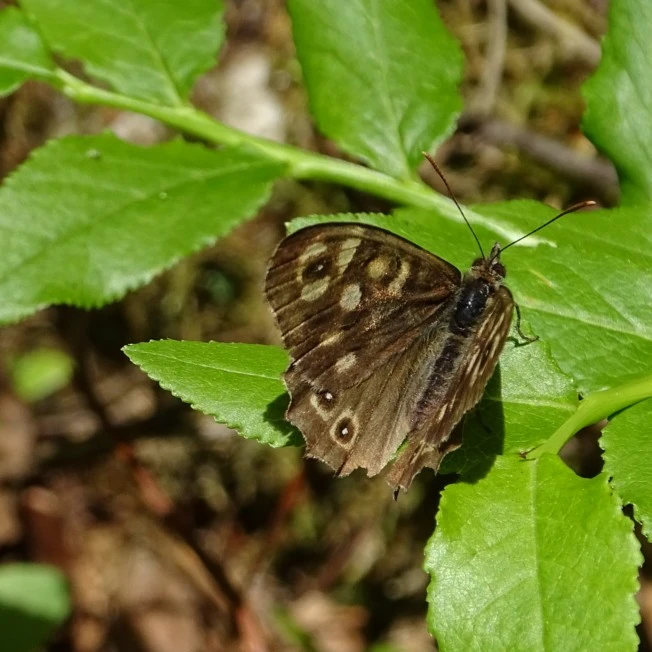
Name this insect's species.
Pararge aegeria
